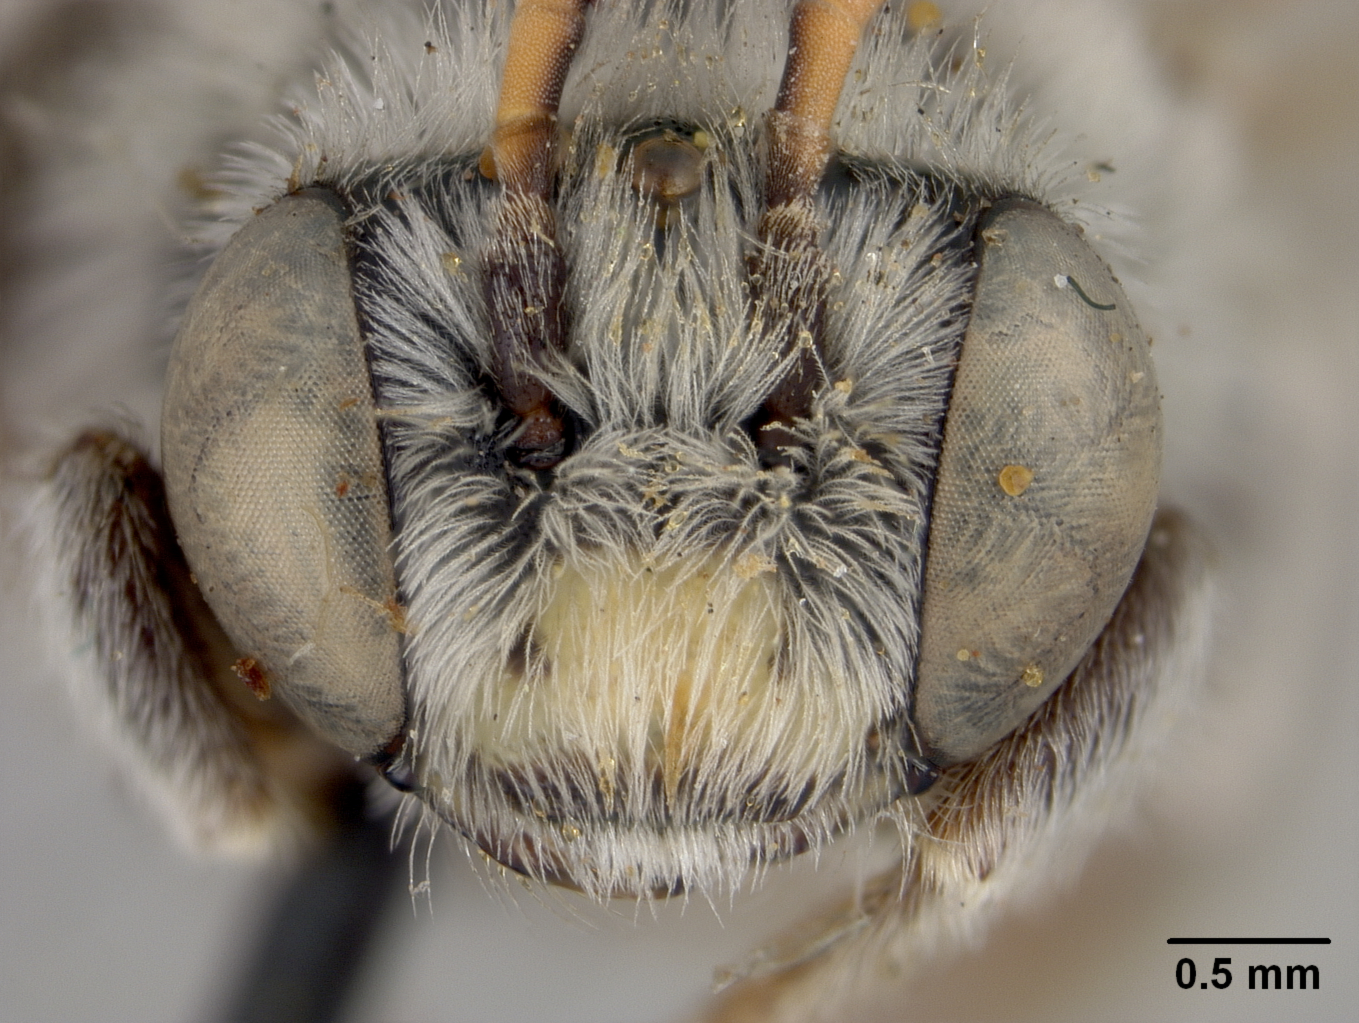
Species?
Melissodes opuntiella
